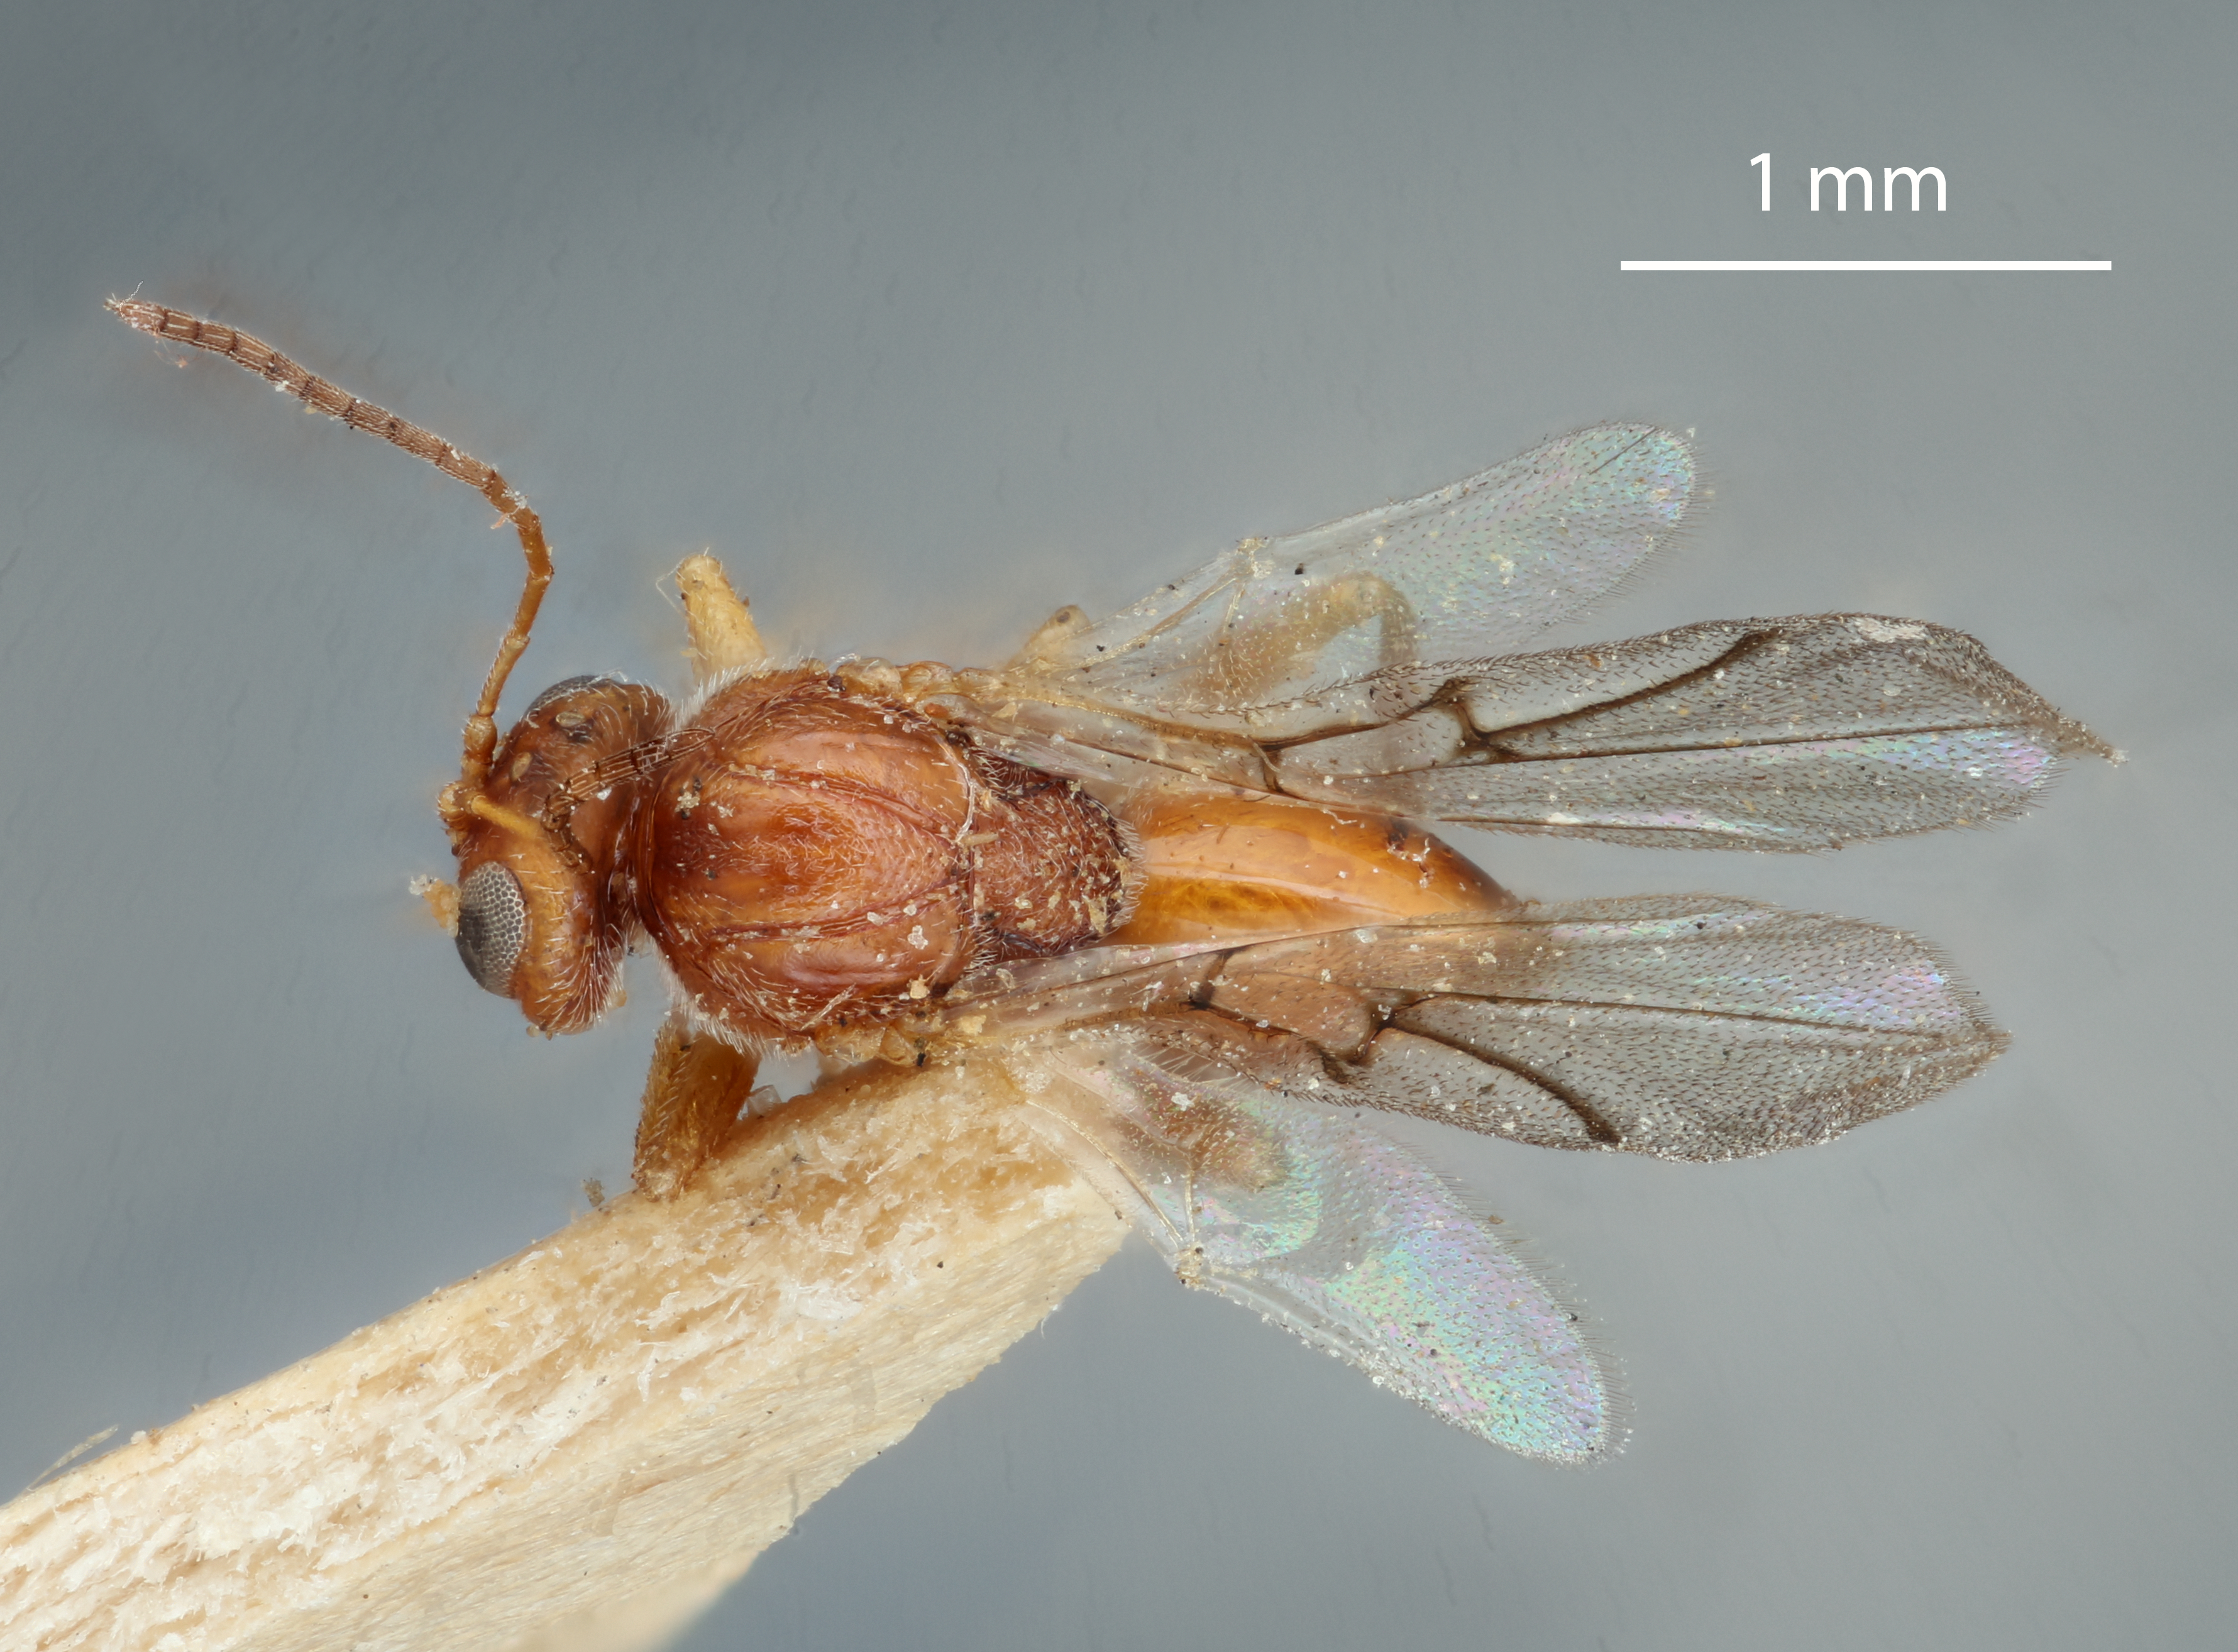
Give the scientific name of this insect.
Andricus tubularius
